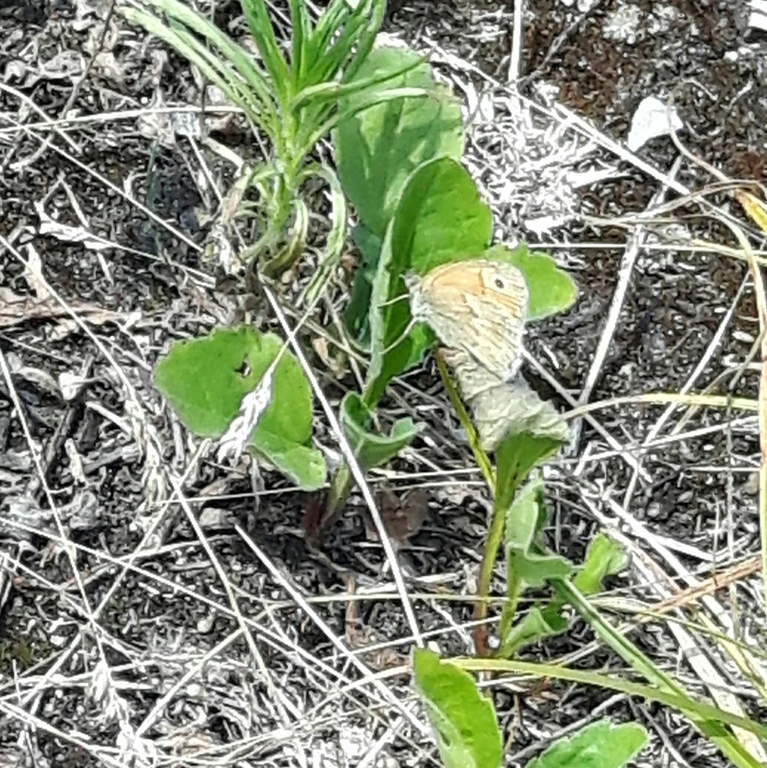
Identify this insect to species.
Coenonympha pamphilus
